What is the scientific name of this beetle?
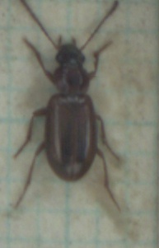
Dicheirotrichus placidus
